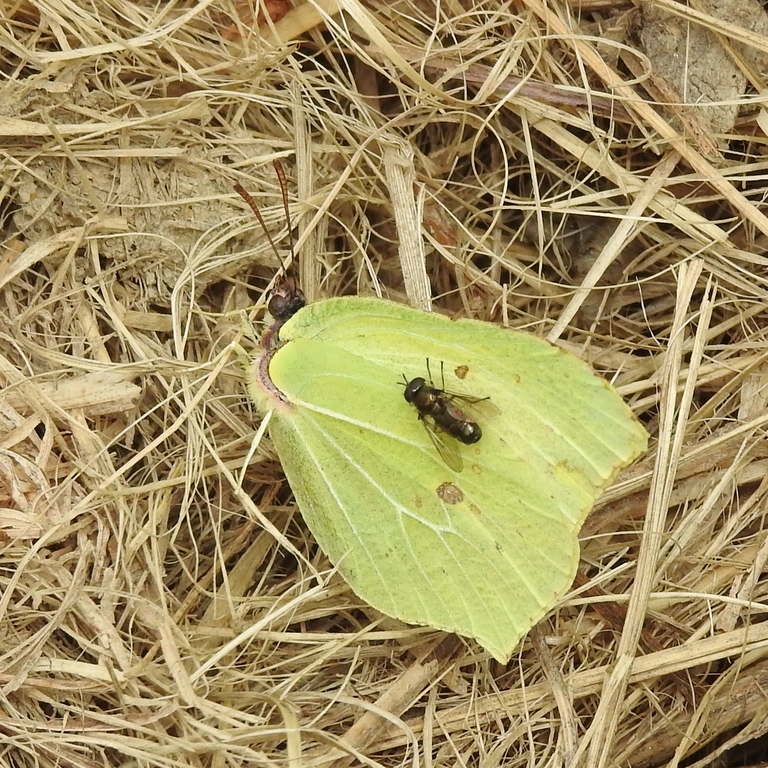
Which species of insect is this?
Gonepteryx rhamni
